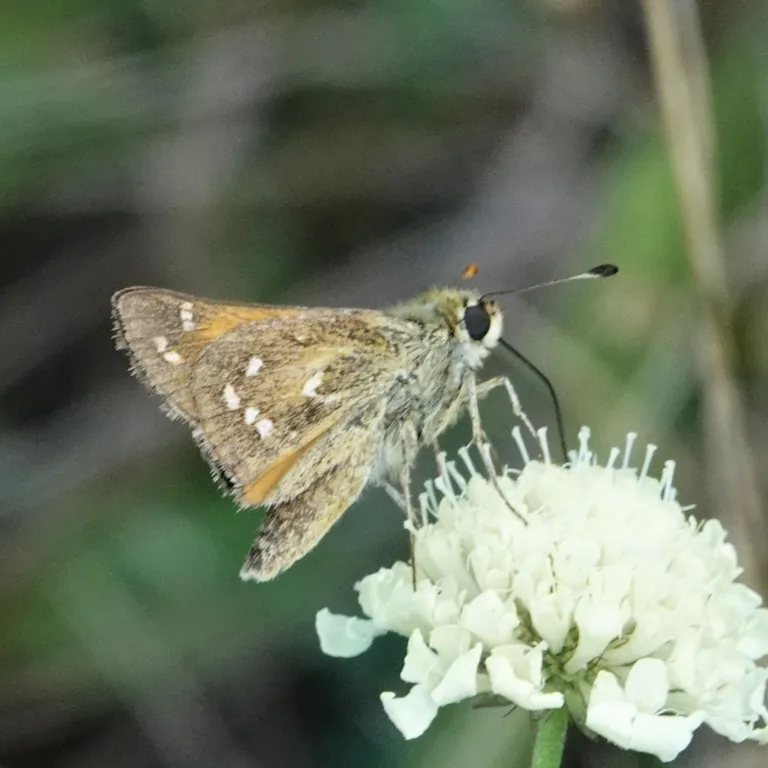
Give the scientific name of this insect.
Hesperia comma
